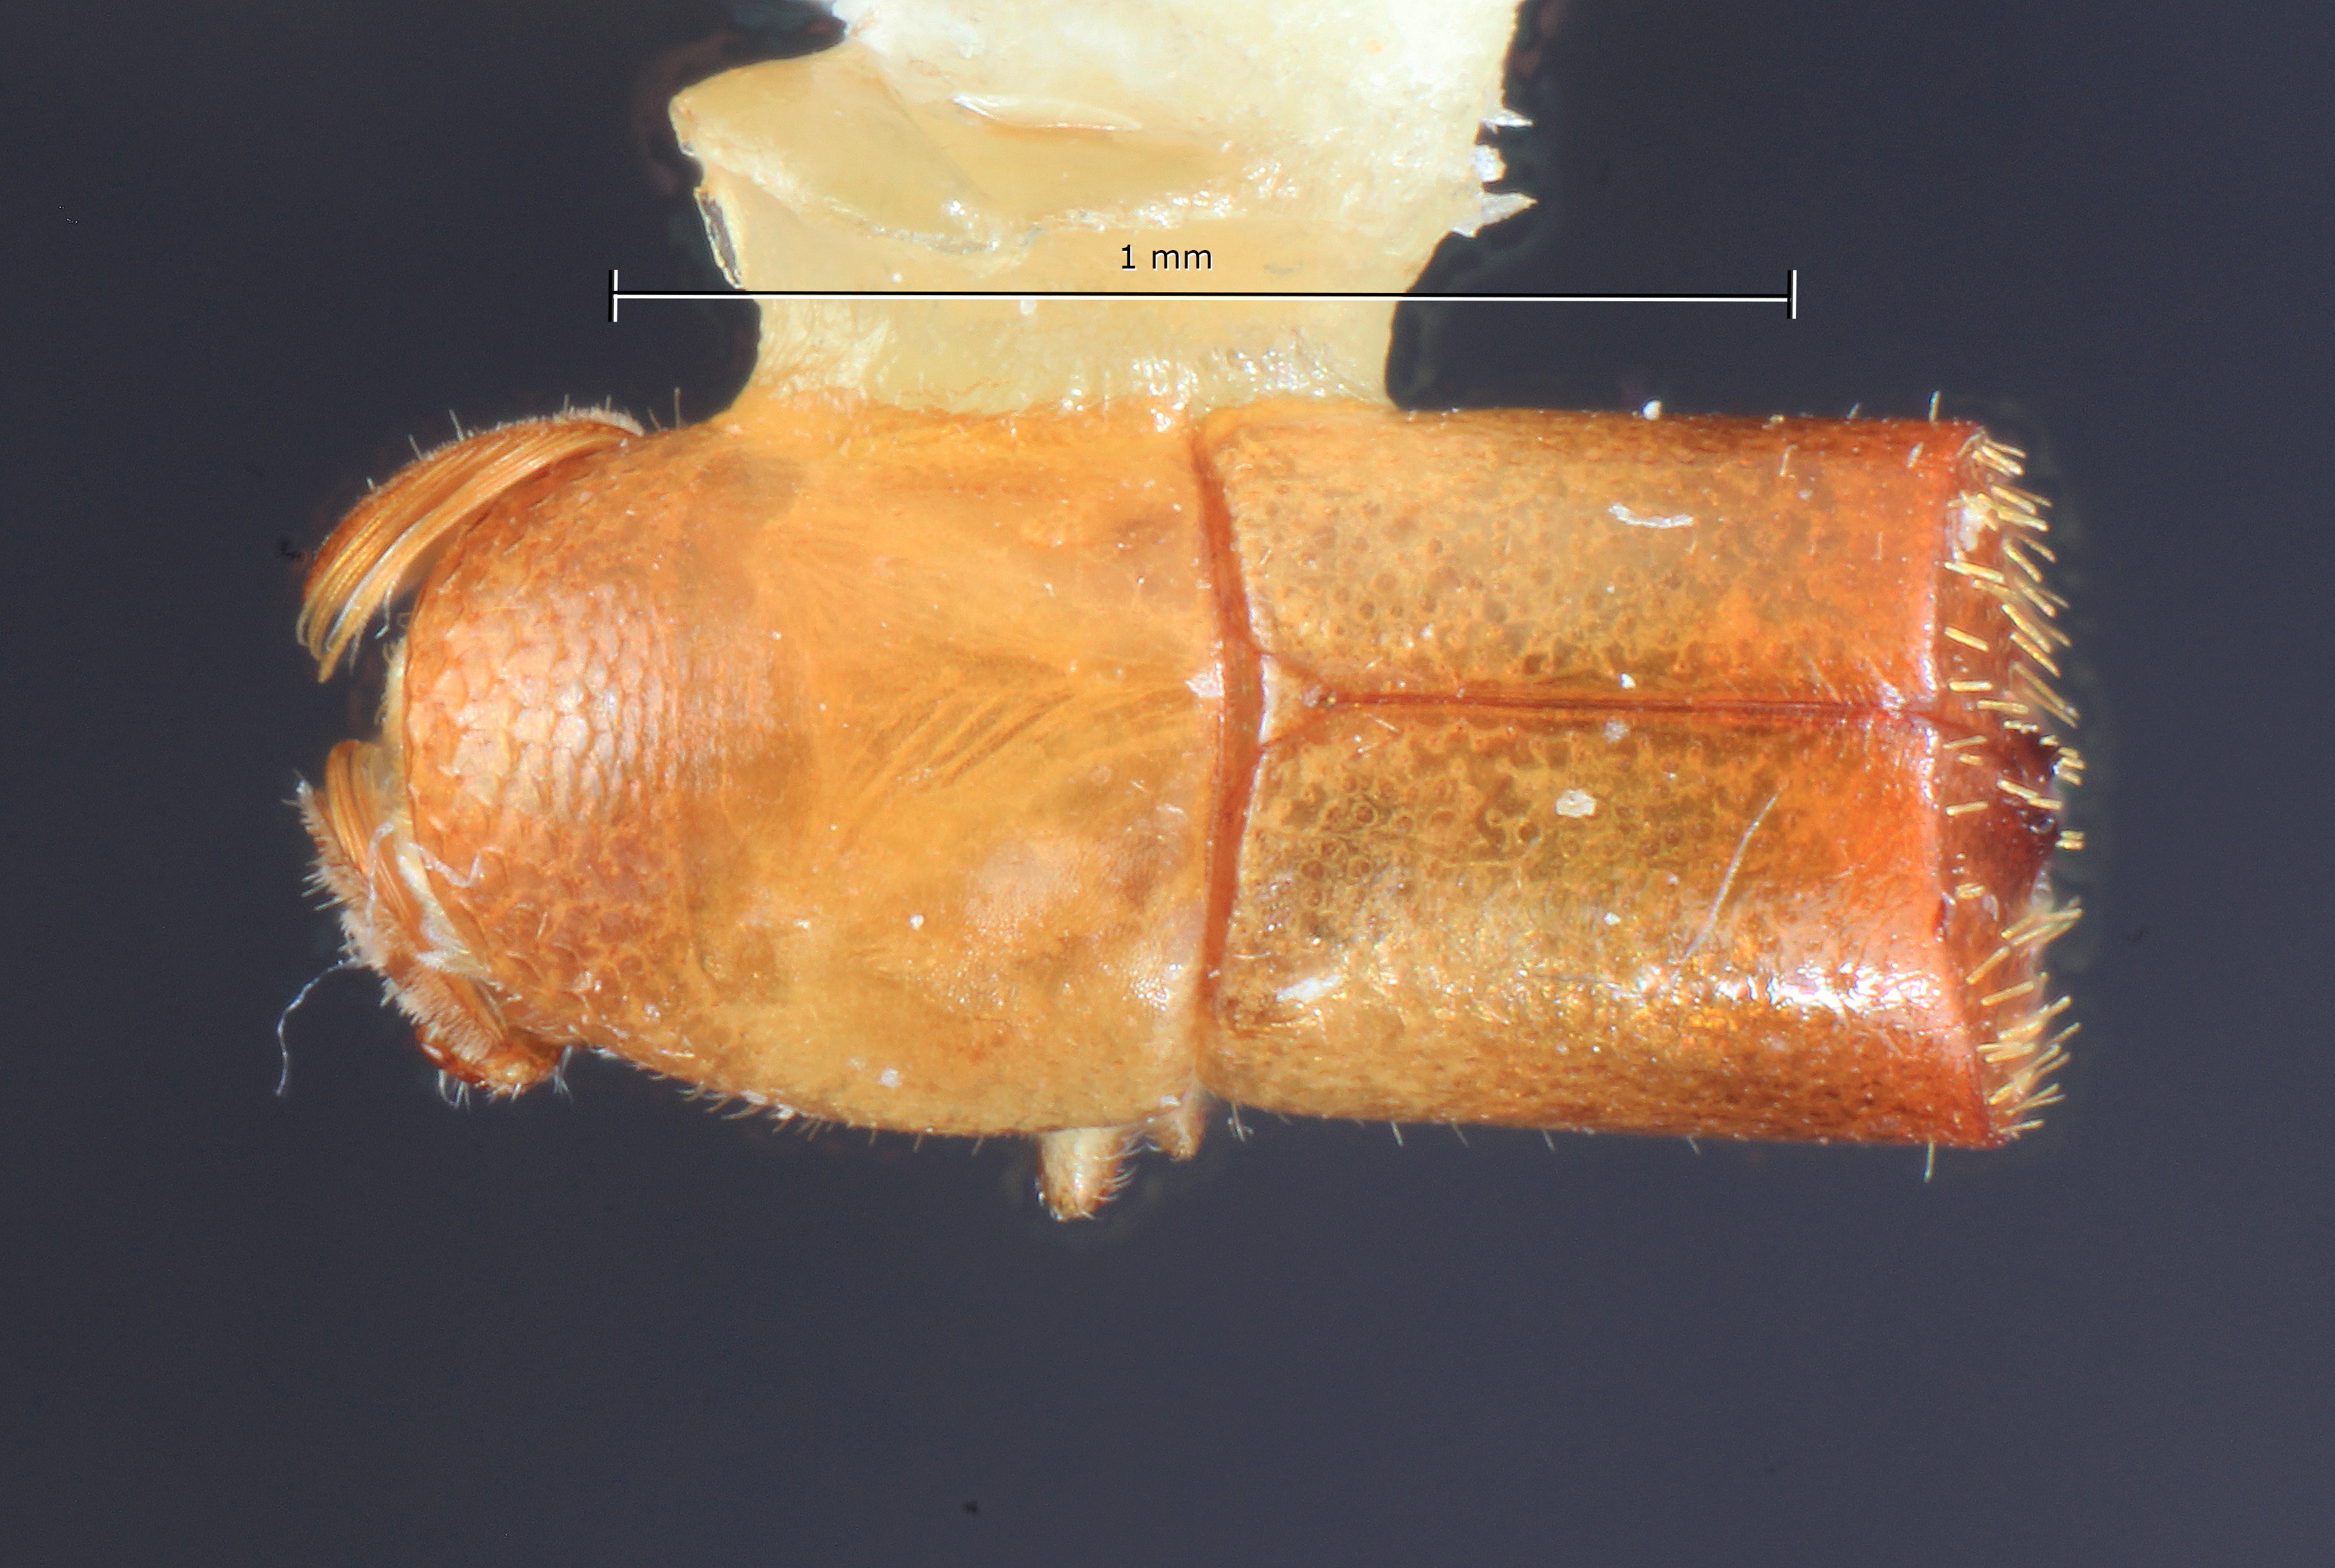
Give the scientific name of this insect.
Corthylus praeustus
